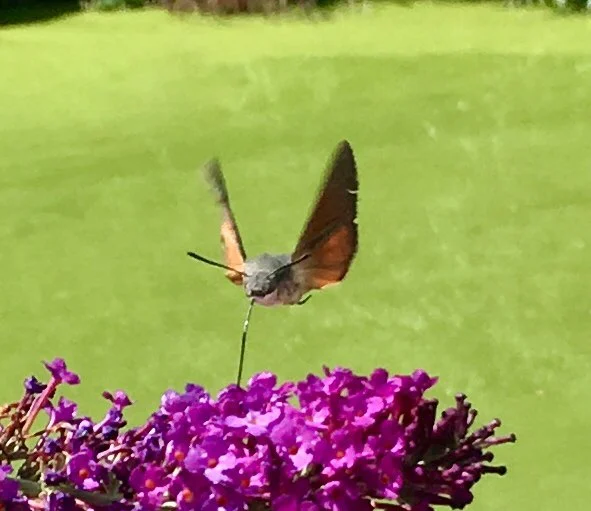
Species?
Macroglossum stellatarum
